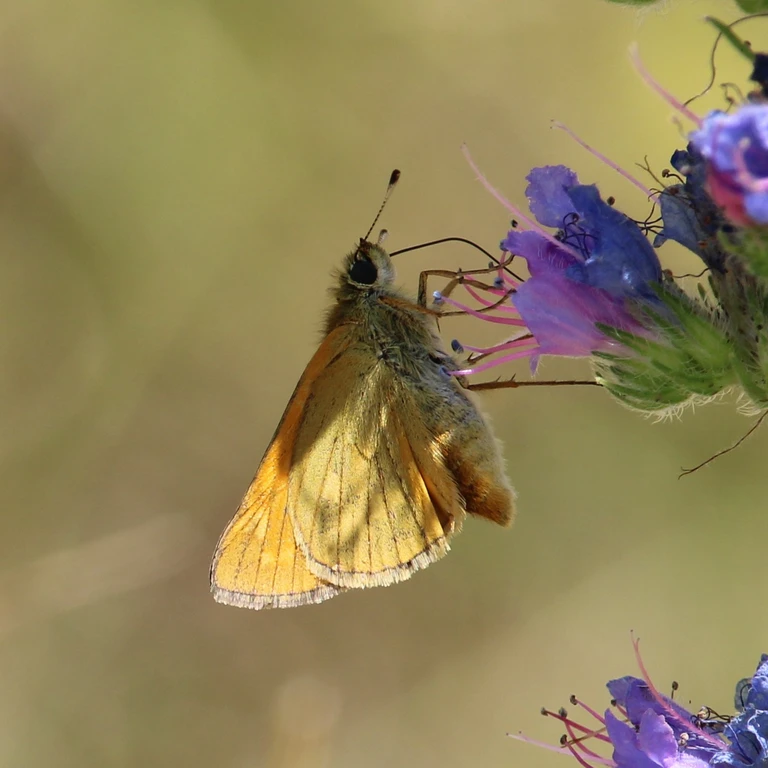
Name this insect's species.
Ochlodes sylvanus (also Ochlodes venata)
